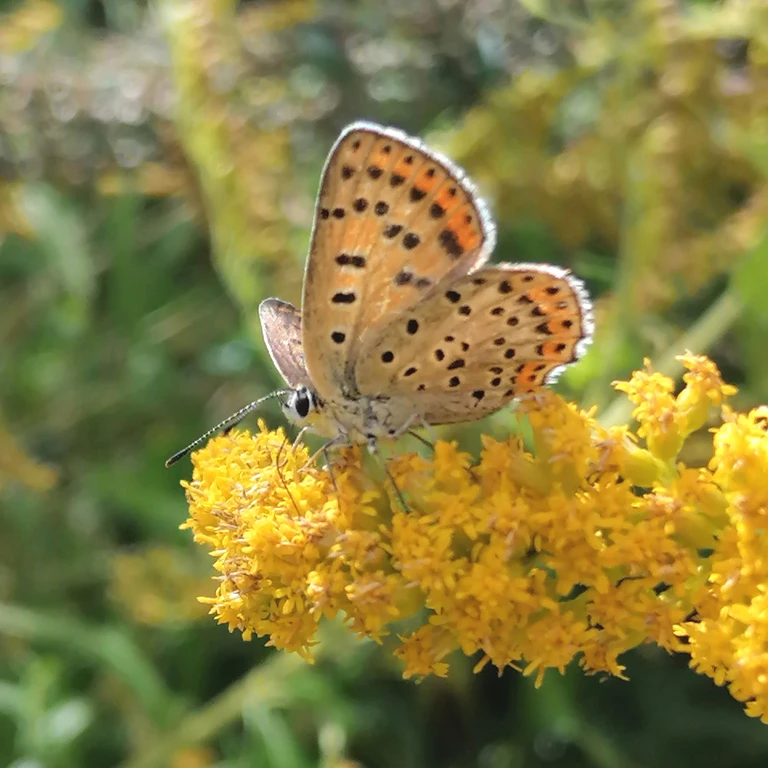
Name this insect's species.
Lycaena tityrus (also Loweia tityrus)
